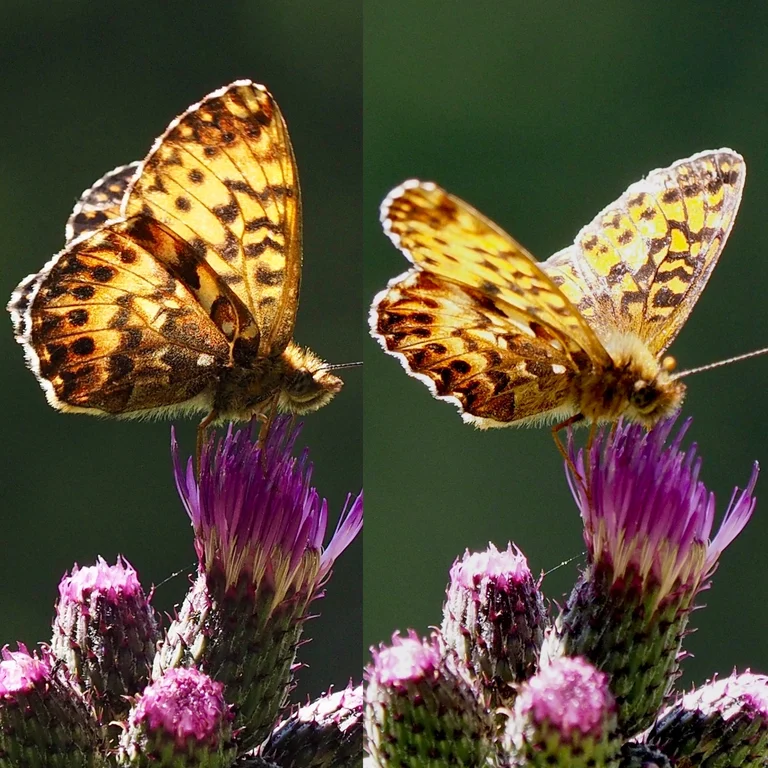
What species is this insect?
Boloria titania
